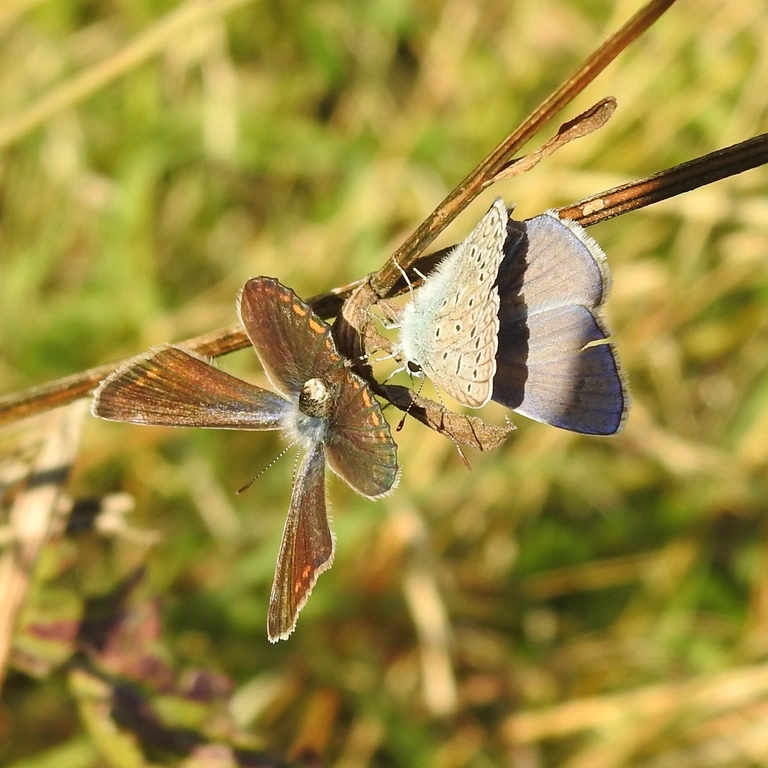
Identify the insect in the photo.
Polyommatus icarus
